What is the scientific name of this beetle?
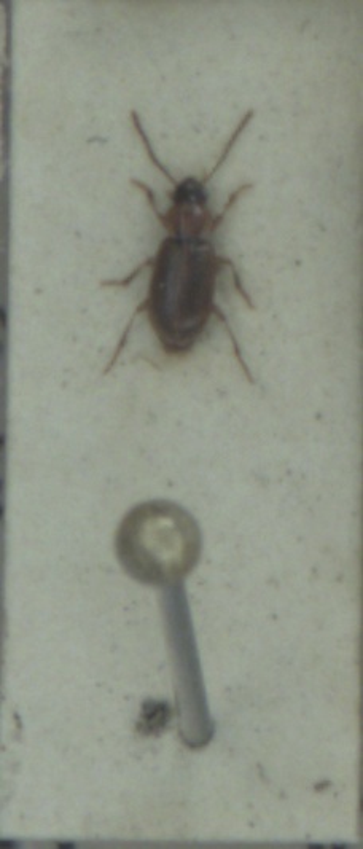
Acupalpus dubius
